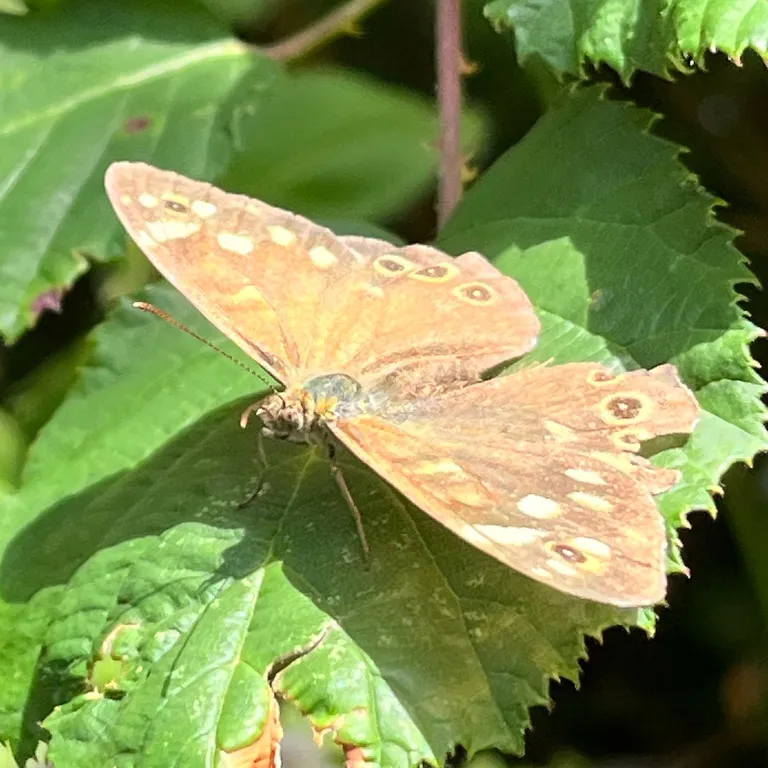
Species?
Pararge aegeria
